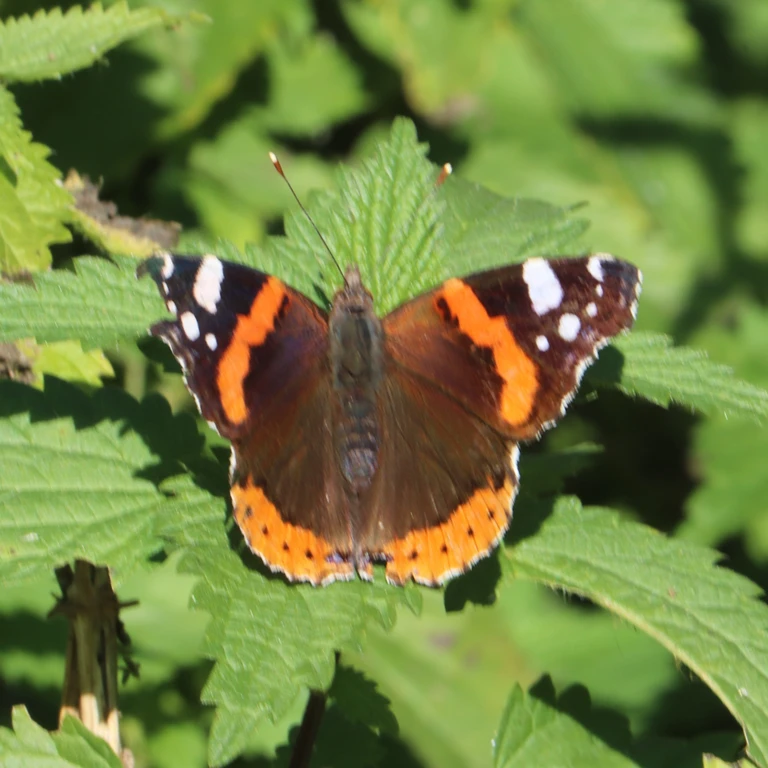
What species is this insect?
Vanessa atalanta
